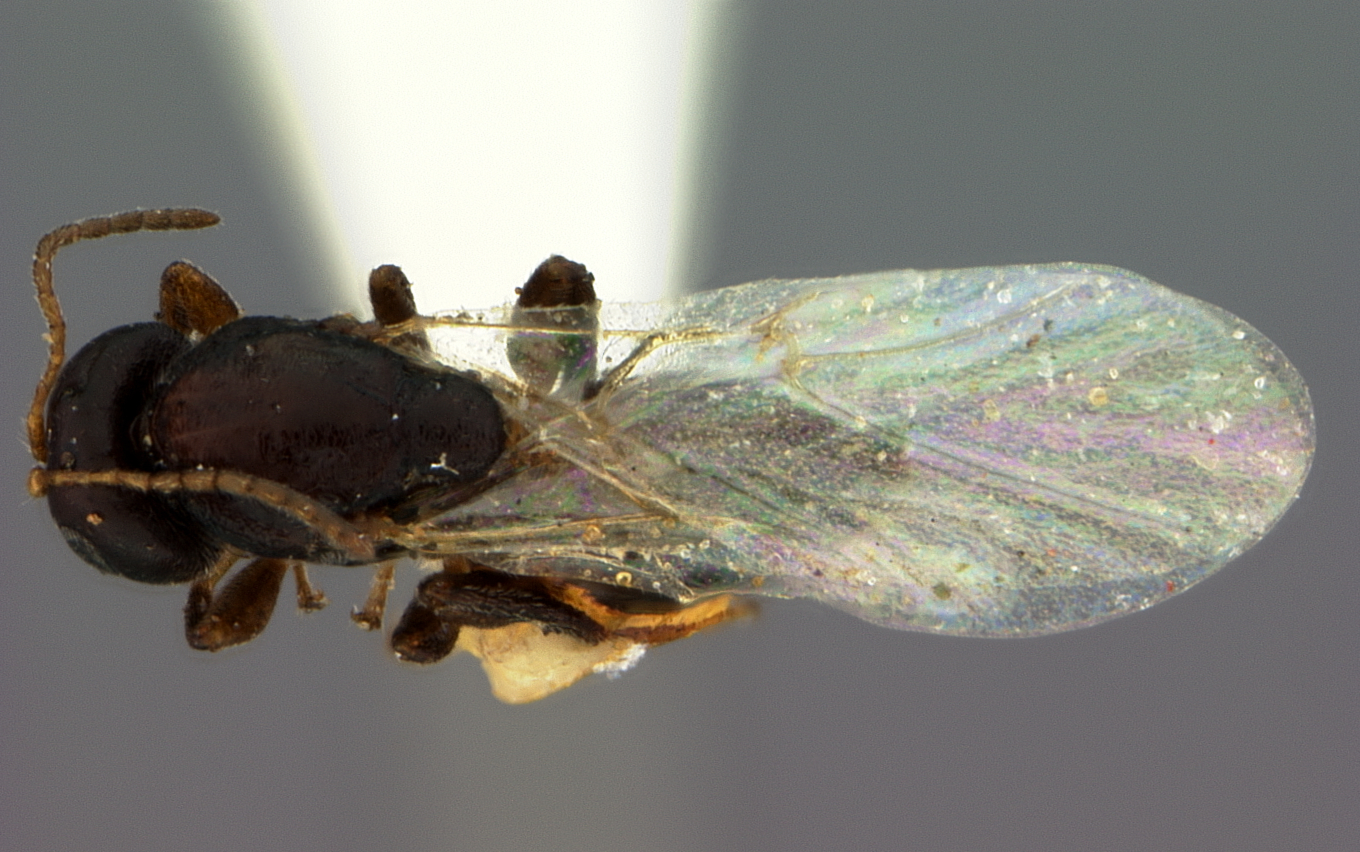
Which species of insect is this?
Bassettia gemmae
